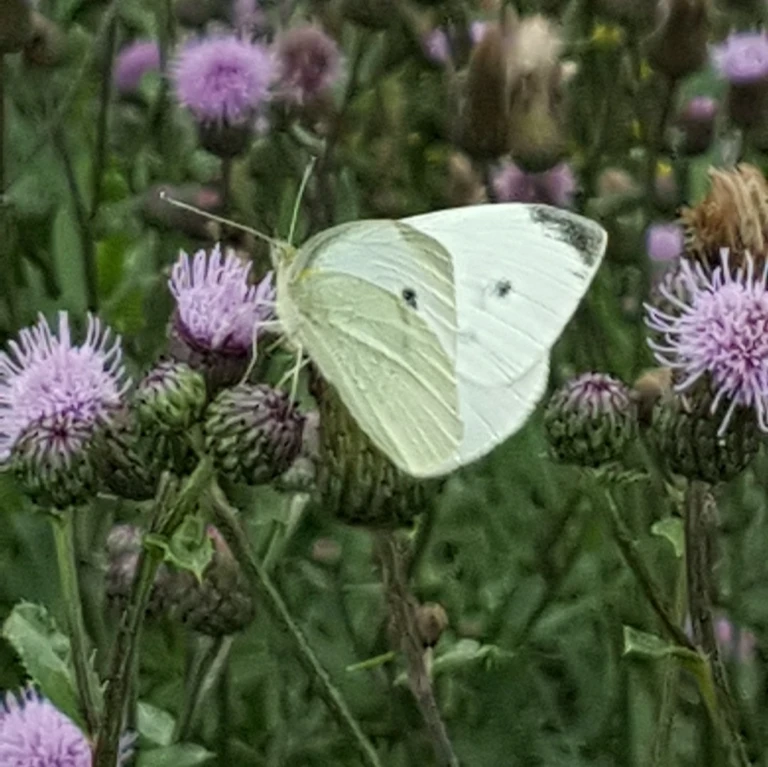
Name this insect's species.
Pieris rapae
